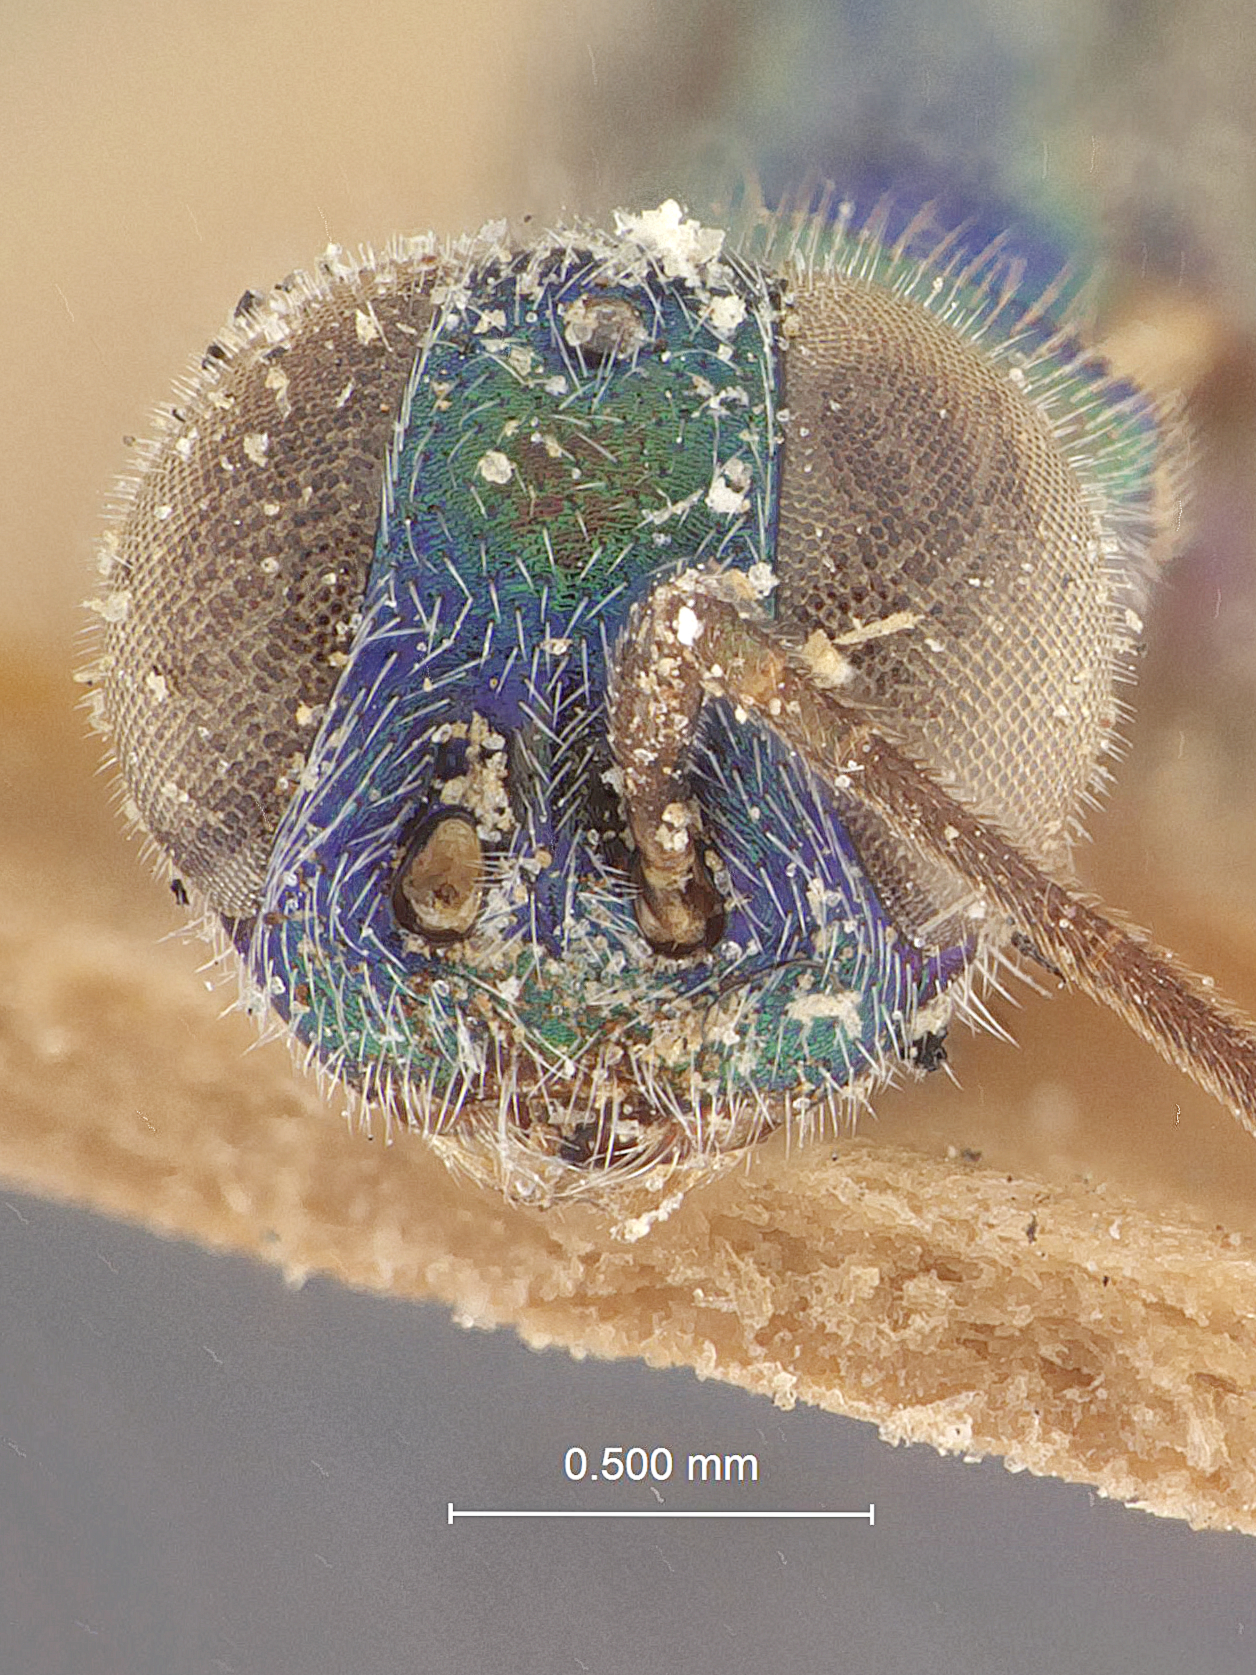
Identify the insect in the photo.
Metapelma mesandamana
